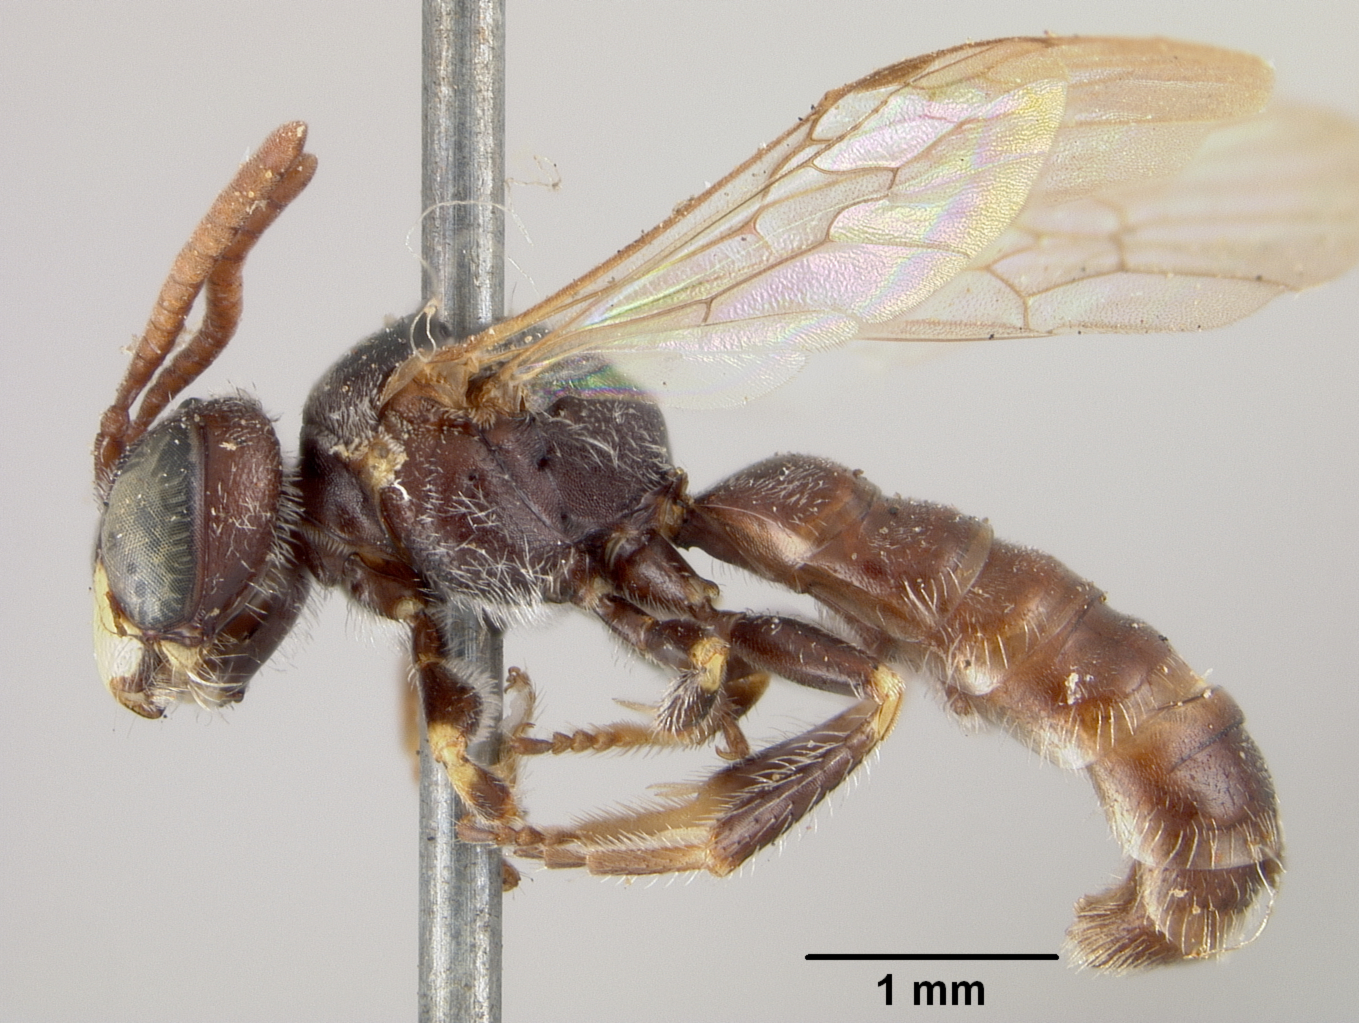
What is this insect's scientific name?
Panurginus pauper
